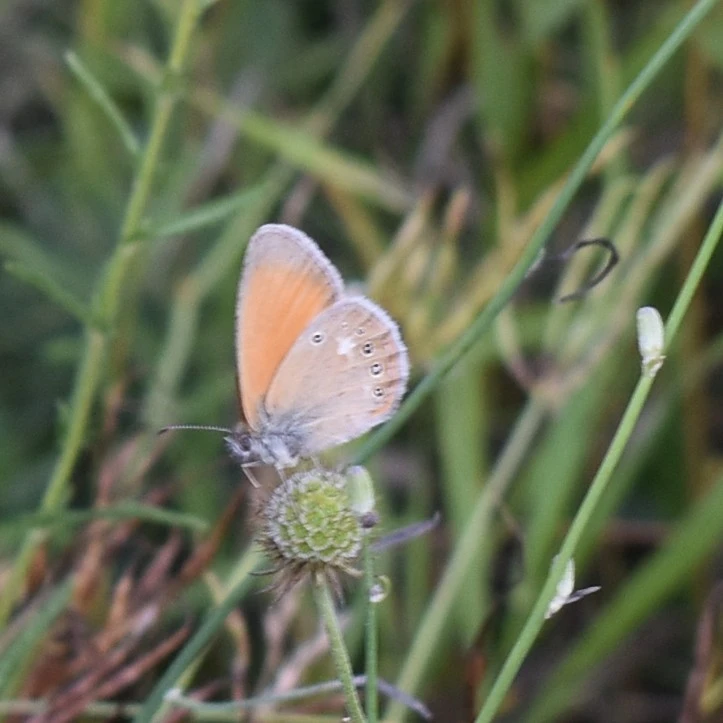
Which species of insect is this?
Coenonympha glycerion (also Coenonympha iphis)
